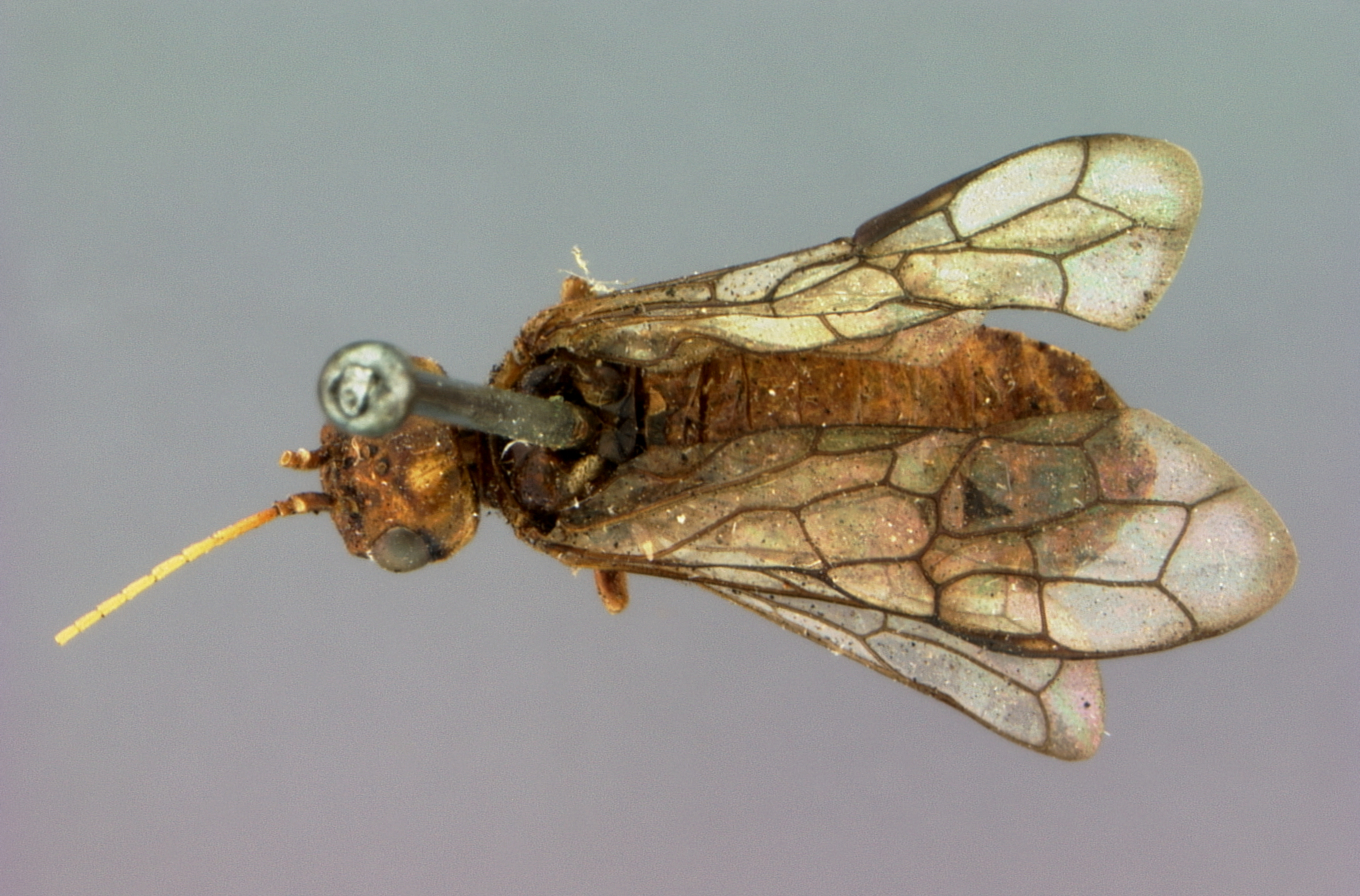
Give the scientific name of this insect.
Caenolyda nortoni
